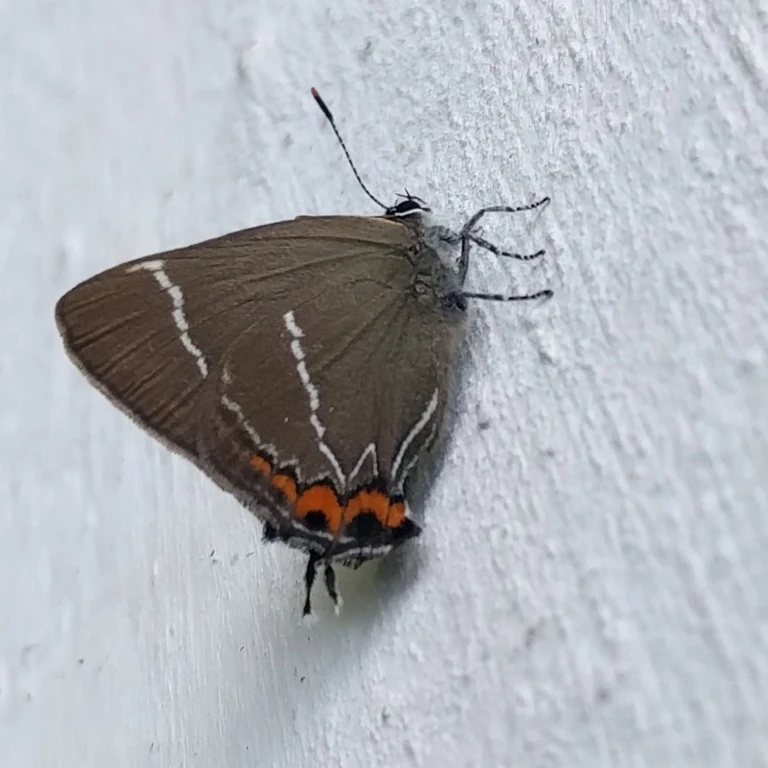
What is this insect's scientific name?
Satyrium w-album
